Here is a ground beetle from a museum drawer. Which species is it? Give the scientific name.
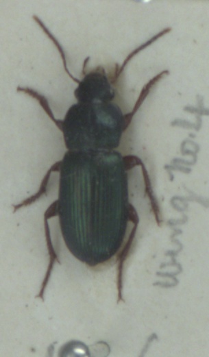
Ophonus azureus
